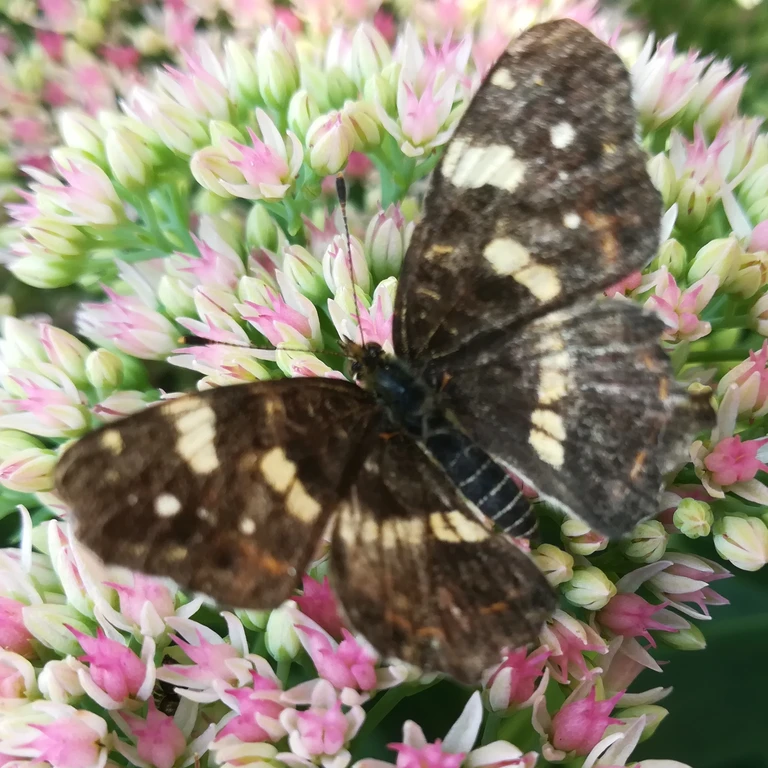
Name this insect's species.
Araschnia levana
